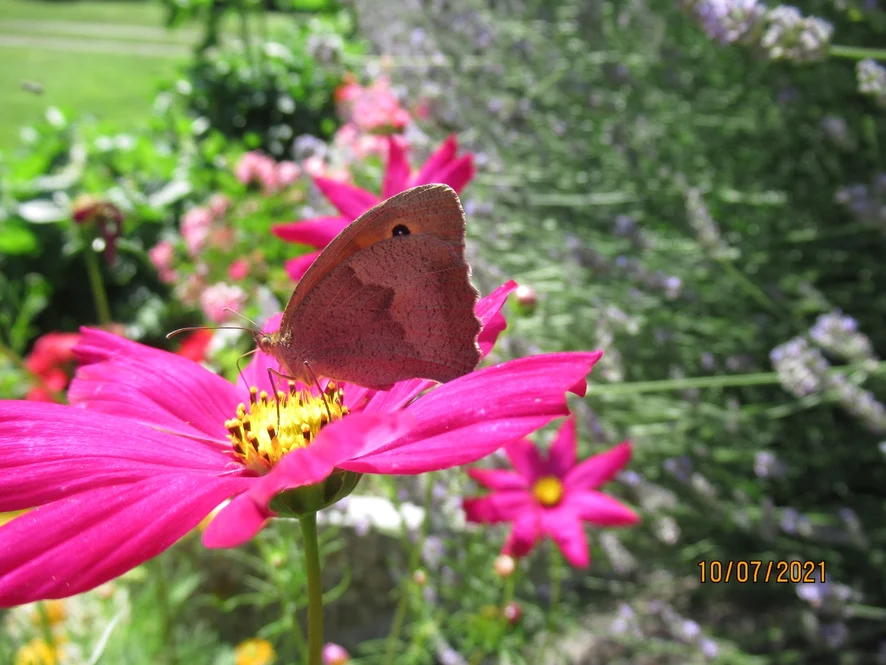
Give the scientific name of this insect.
Maniola jurtina
